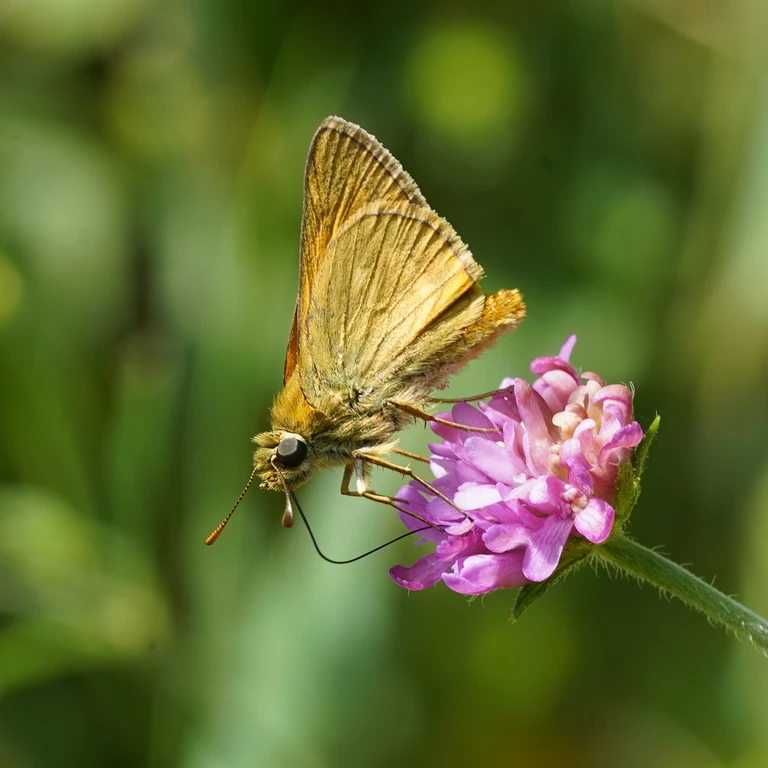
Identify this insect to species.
Ochlodes sylvanus (also Ochlodes venata)
